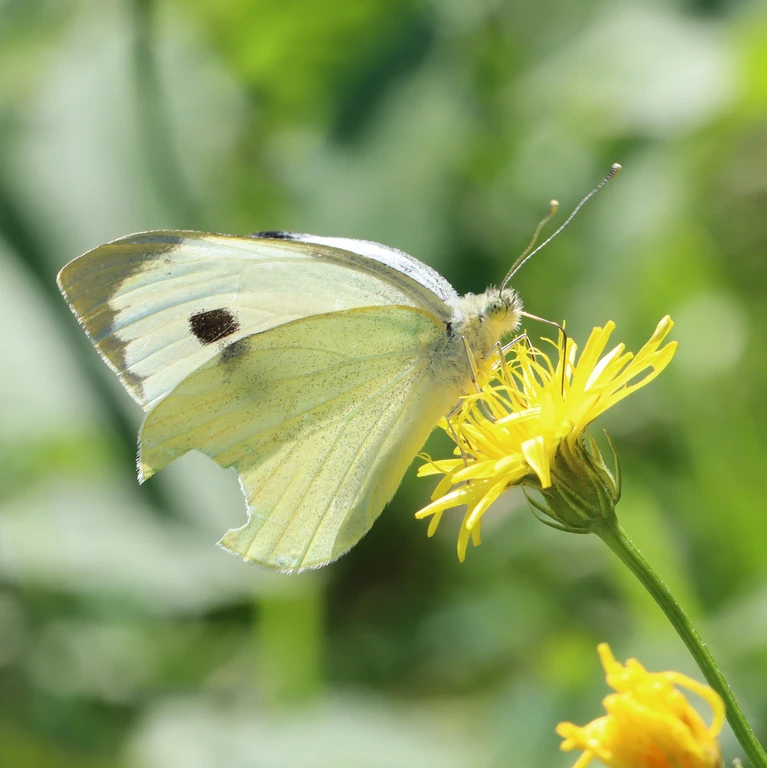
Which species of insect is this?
Pieris brassicae
